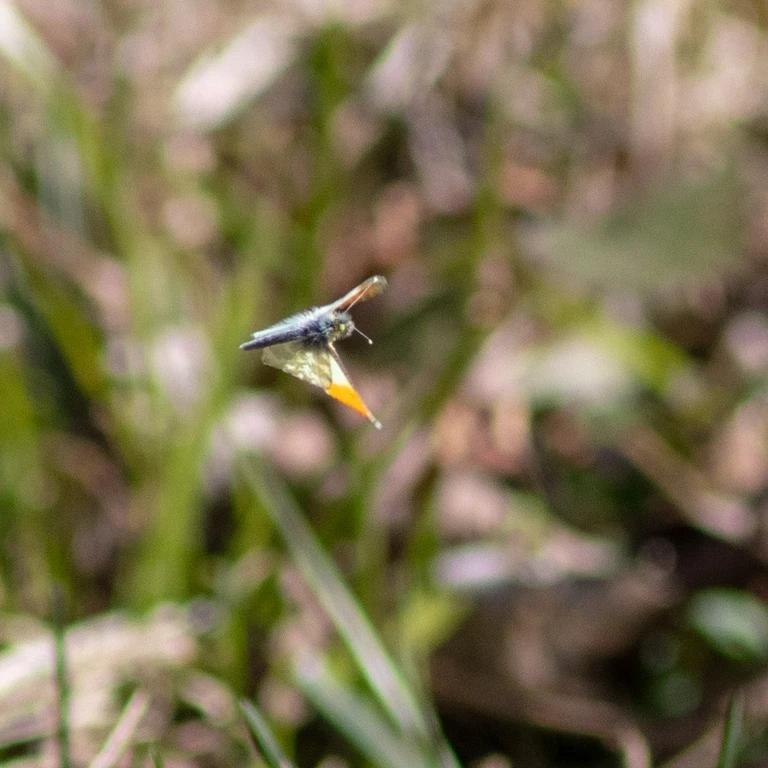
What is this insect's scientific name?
Anthocharis cardamines
